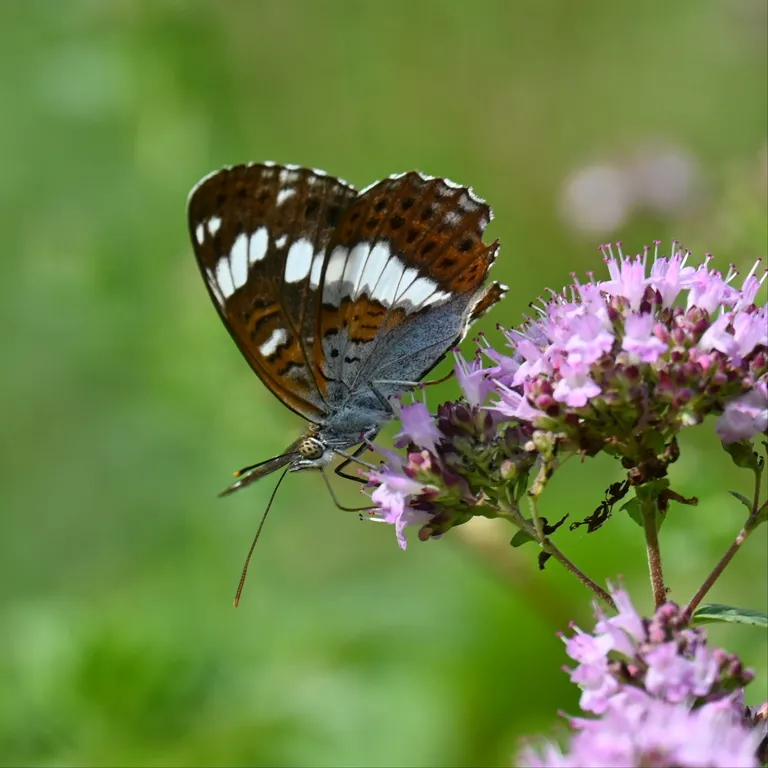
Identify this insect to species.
Limenitis camilla (also Ladoga camilla)
